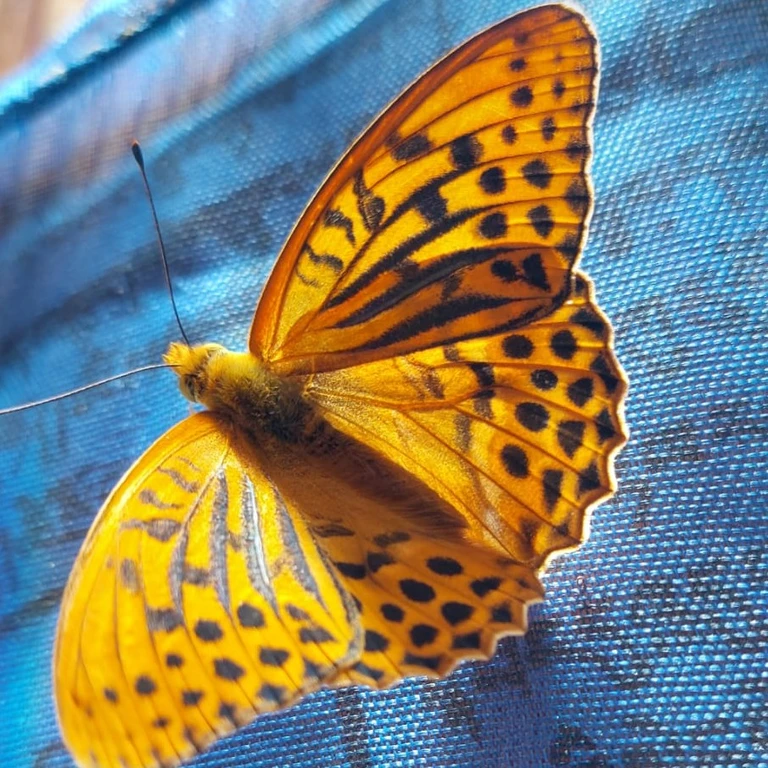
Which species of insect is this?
Argynnis paphia
